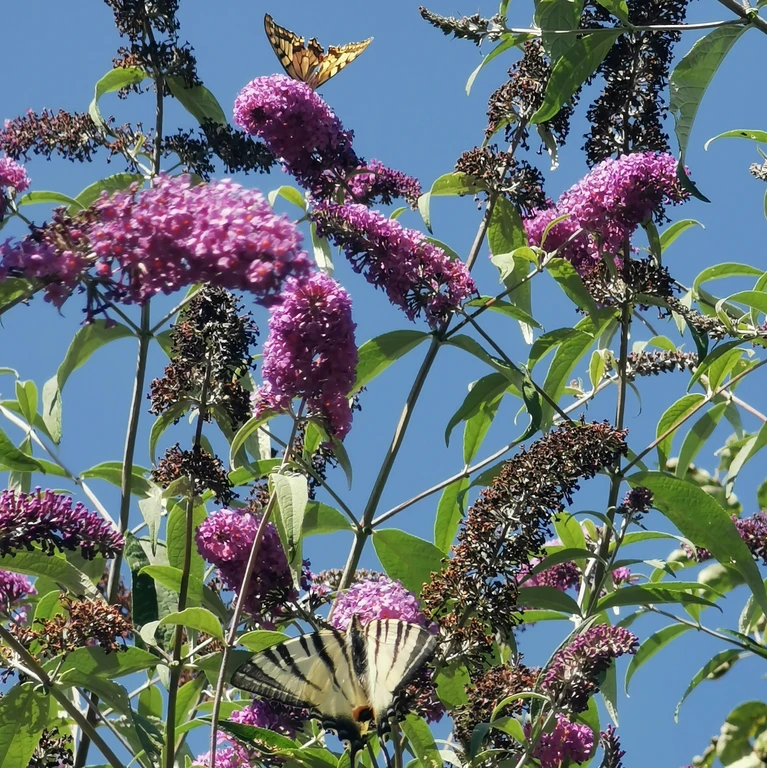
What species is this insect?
Iphiclides podalirius
